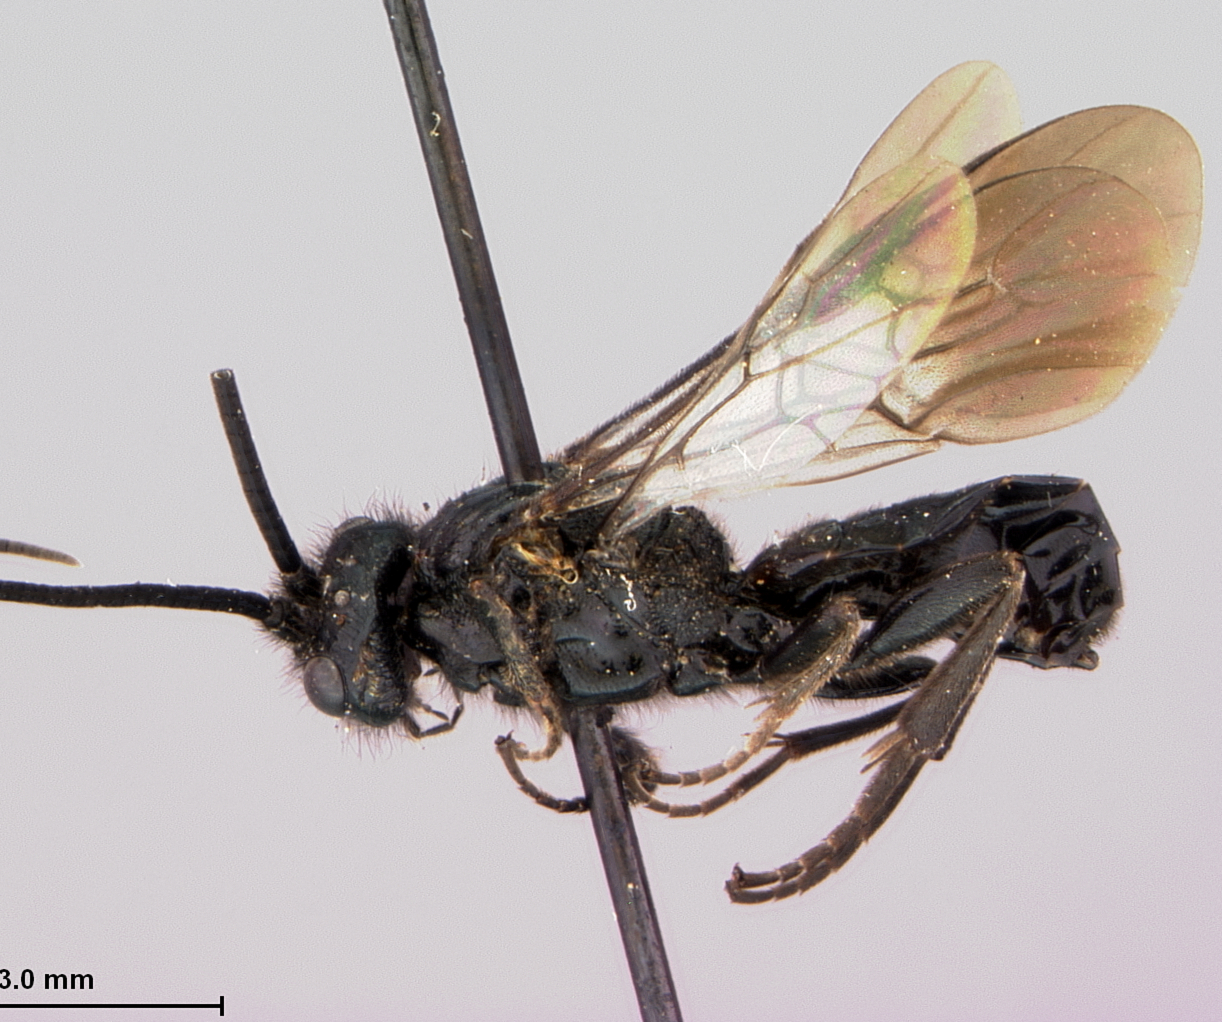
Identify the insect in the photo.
Cardiochiles nigricans
